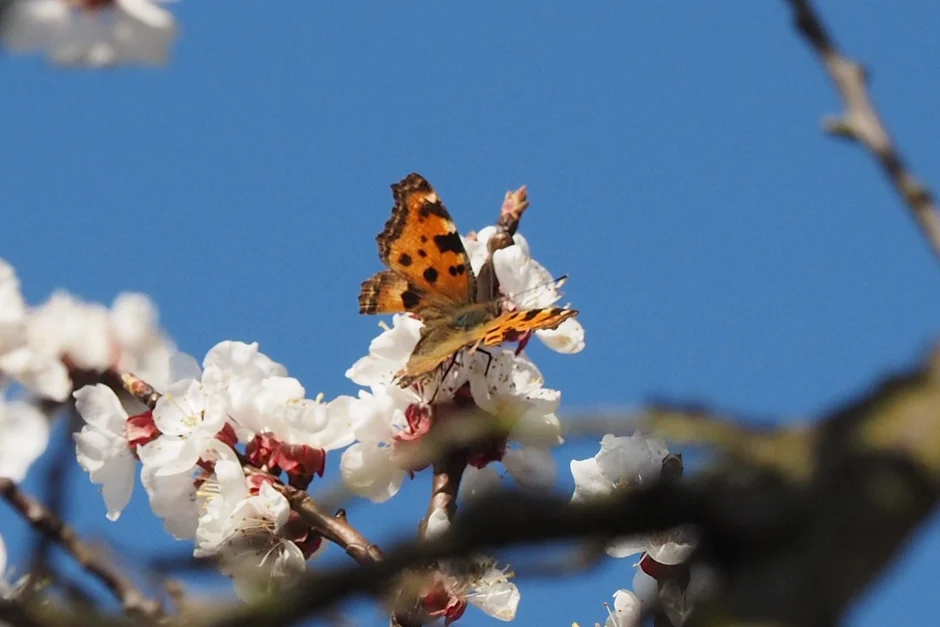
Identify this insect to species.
Nymphalis polychloros
